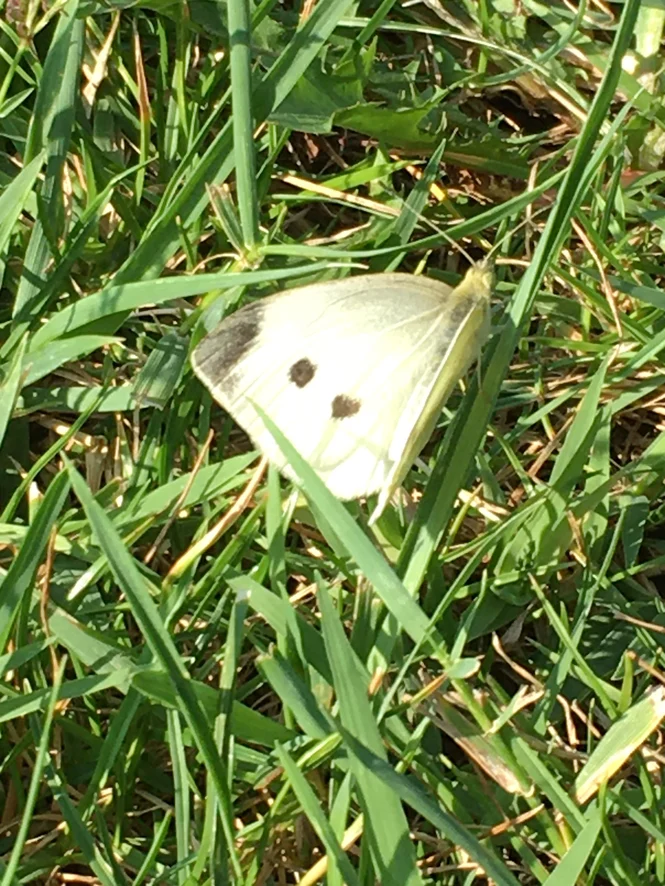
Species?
Pieris rapae
